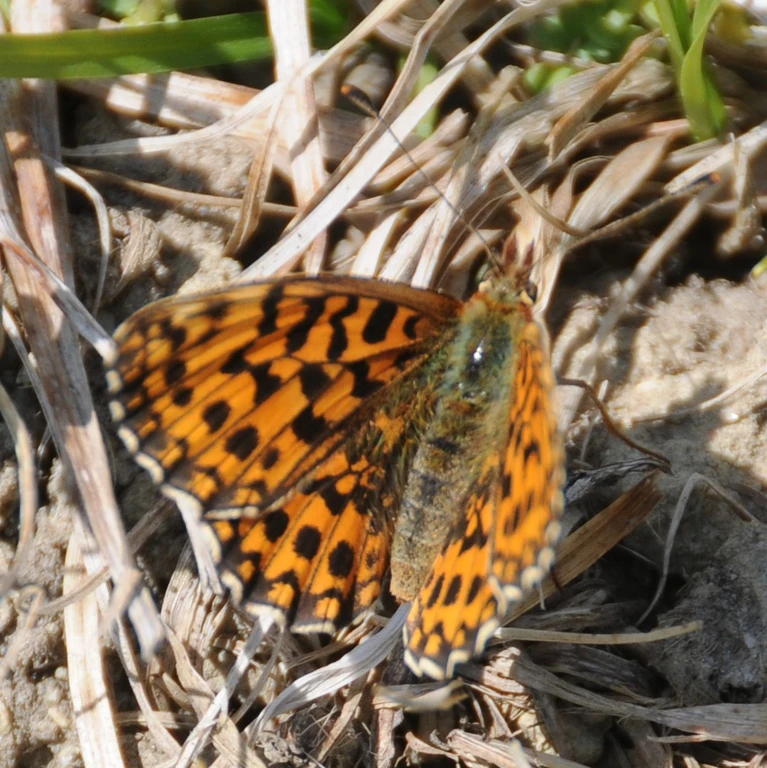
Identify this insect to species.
Boloria dia
